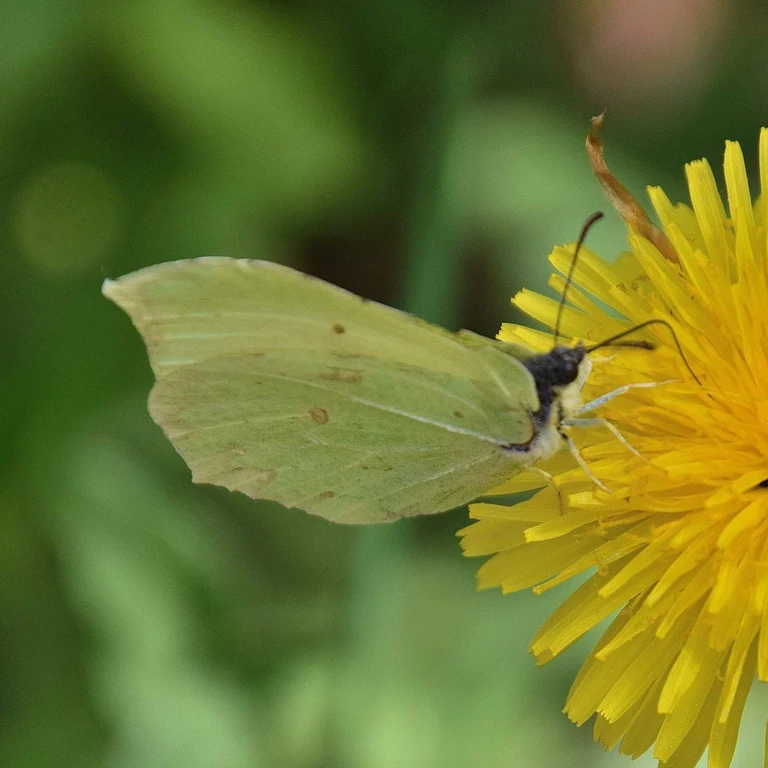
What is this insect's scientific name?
Gonepteryx rhamni
